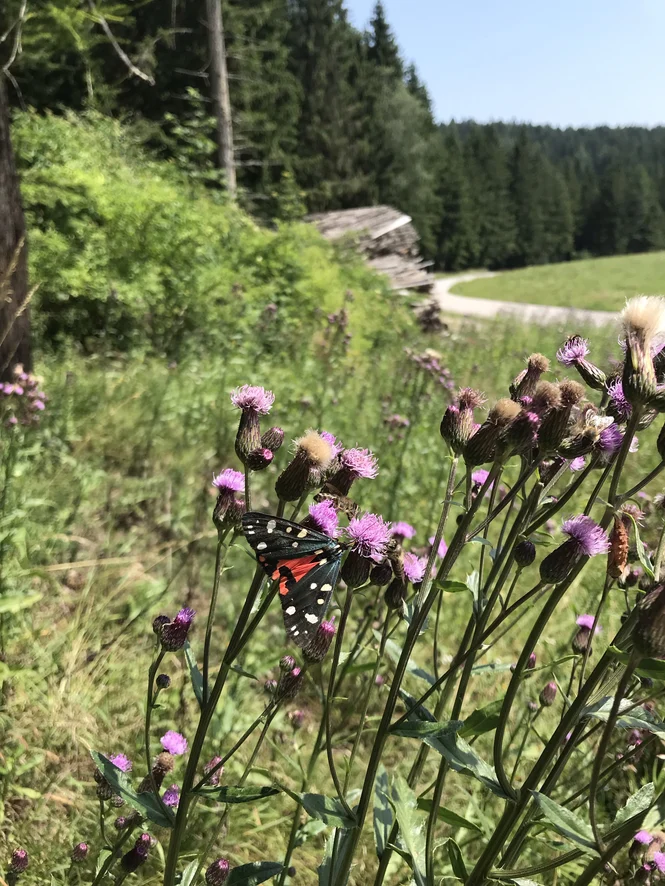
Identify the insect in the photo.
Callimorpha dominula
